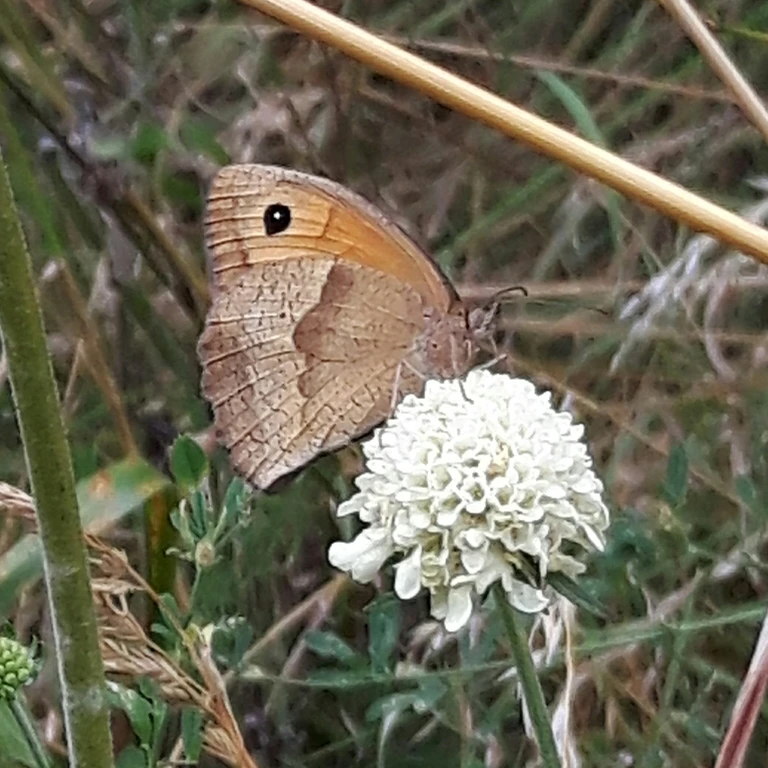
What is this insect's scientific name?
Maniola jurtina
